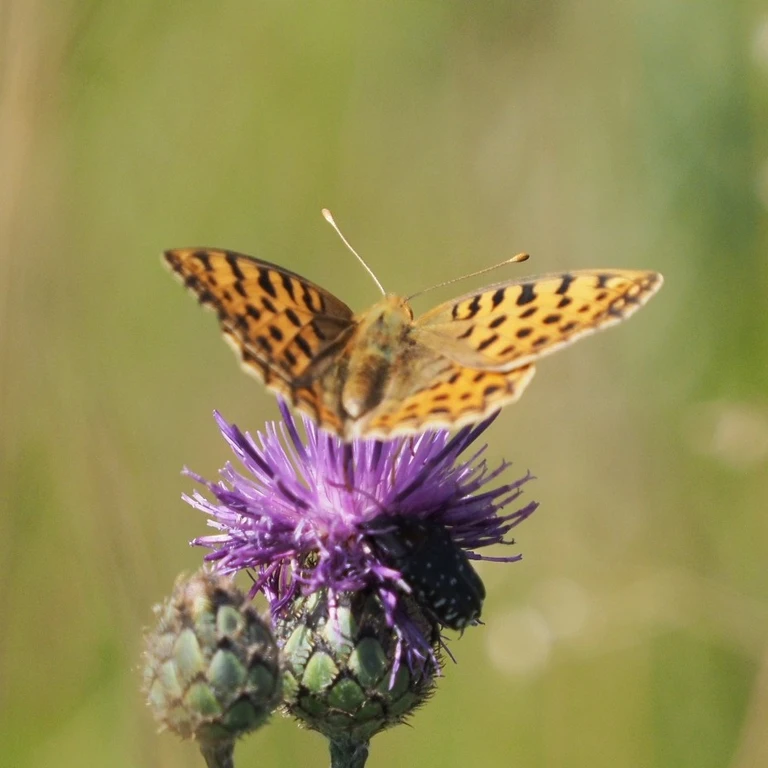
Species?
Issoria lathonia
